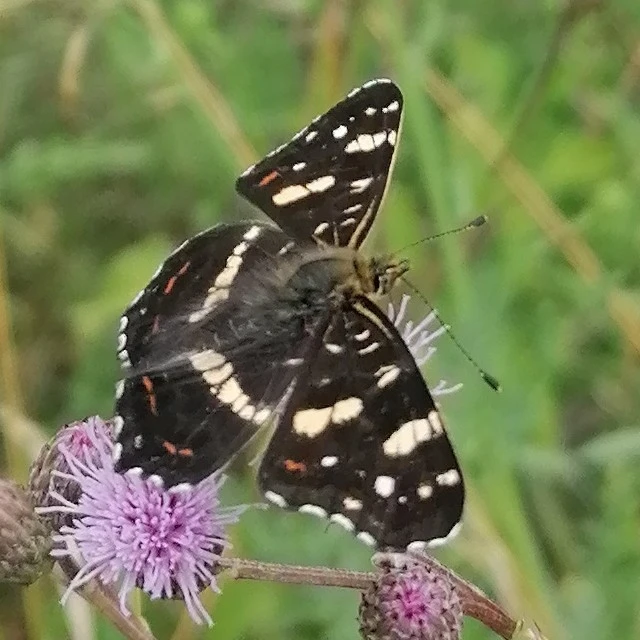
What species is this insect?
Araschnia levana
